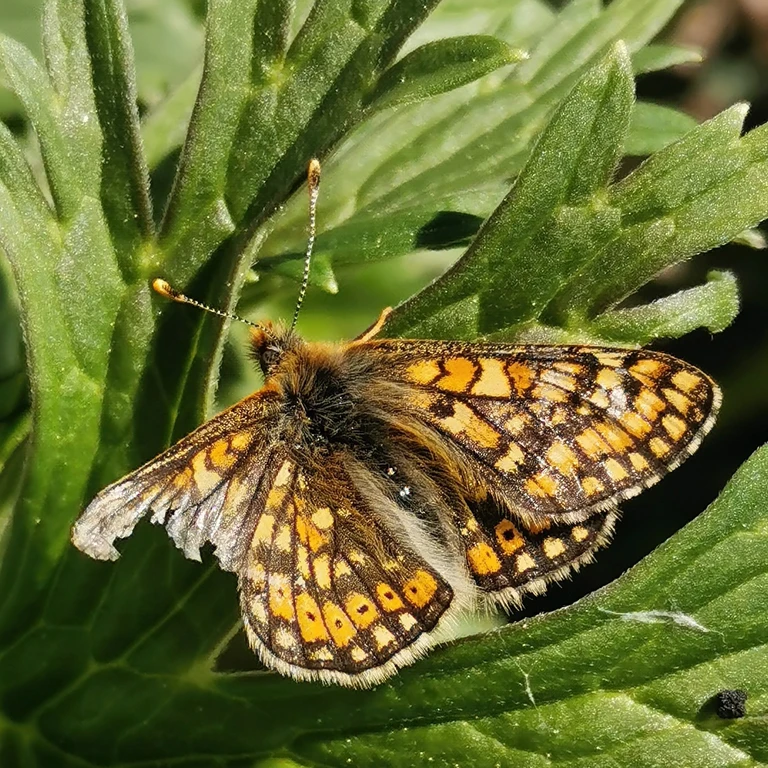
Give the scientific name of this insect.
Euphydryas aurinia
